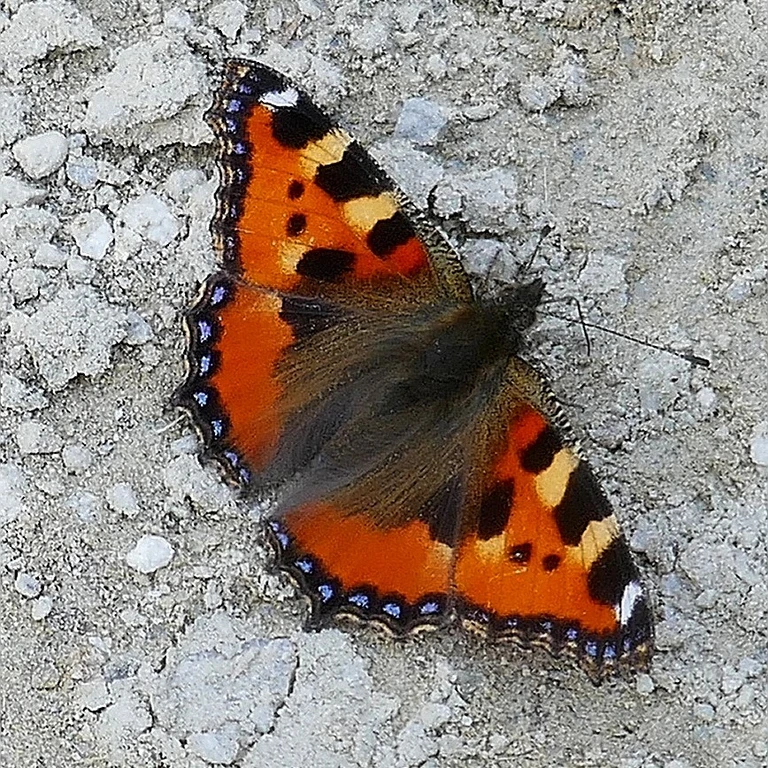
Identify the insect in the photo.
Aglais urticae
